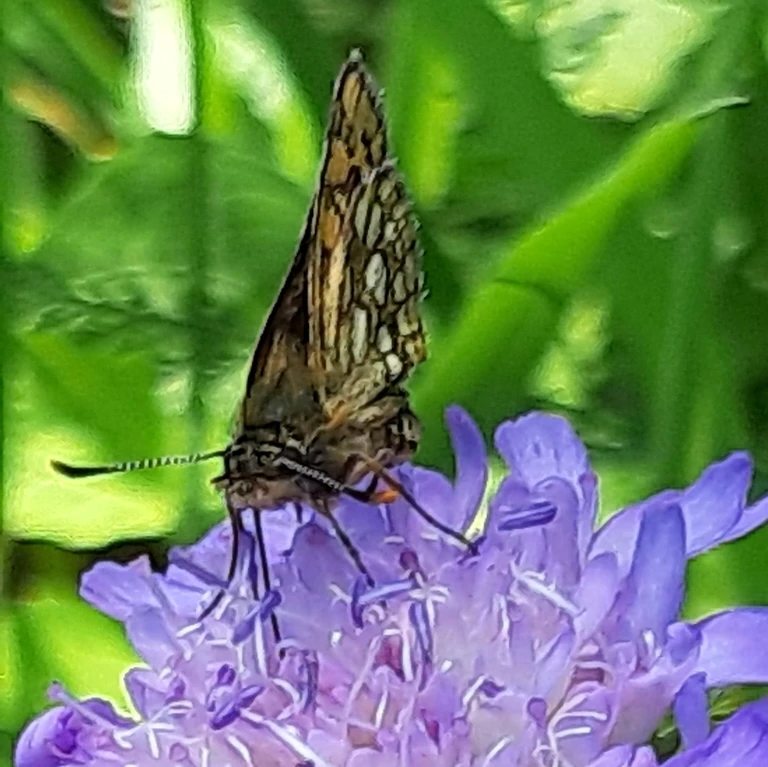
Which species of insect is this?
Carterocephalus palaemon
